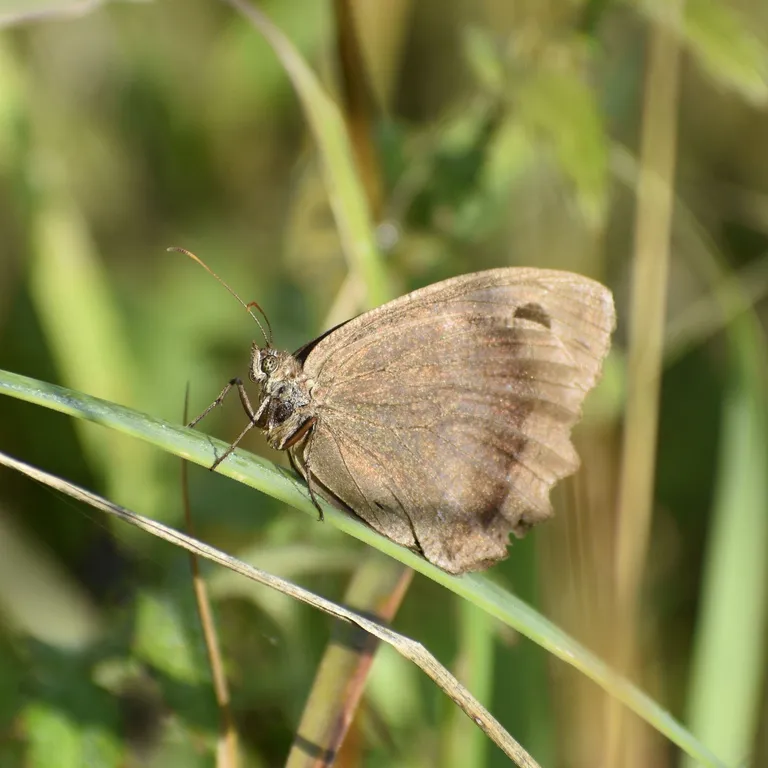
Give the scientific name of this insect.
Minois dryas
